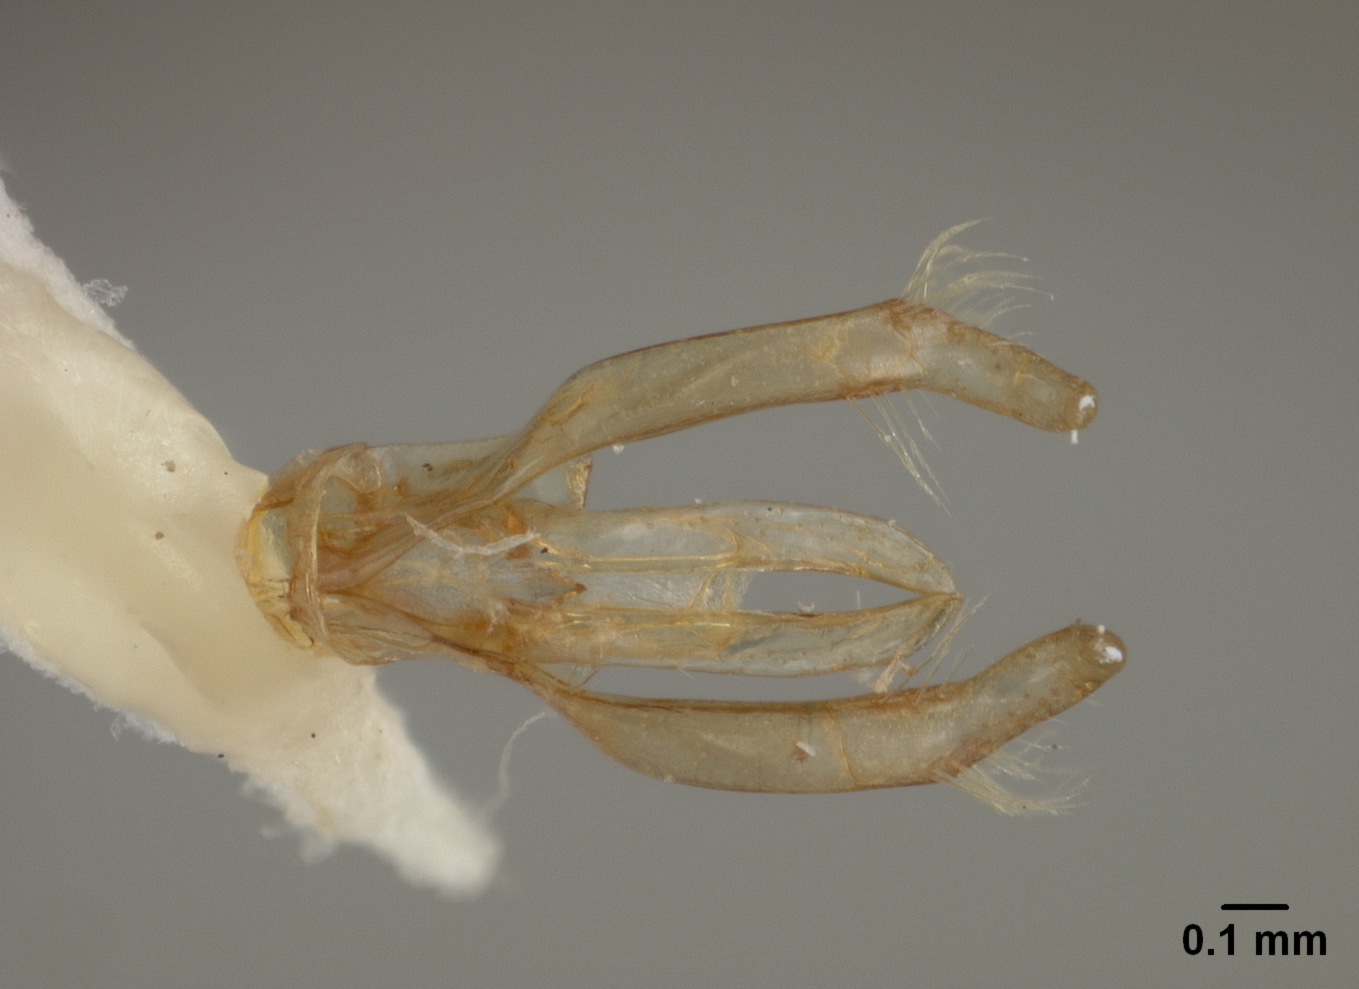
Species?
Osmia michiganensis
